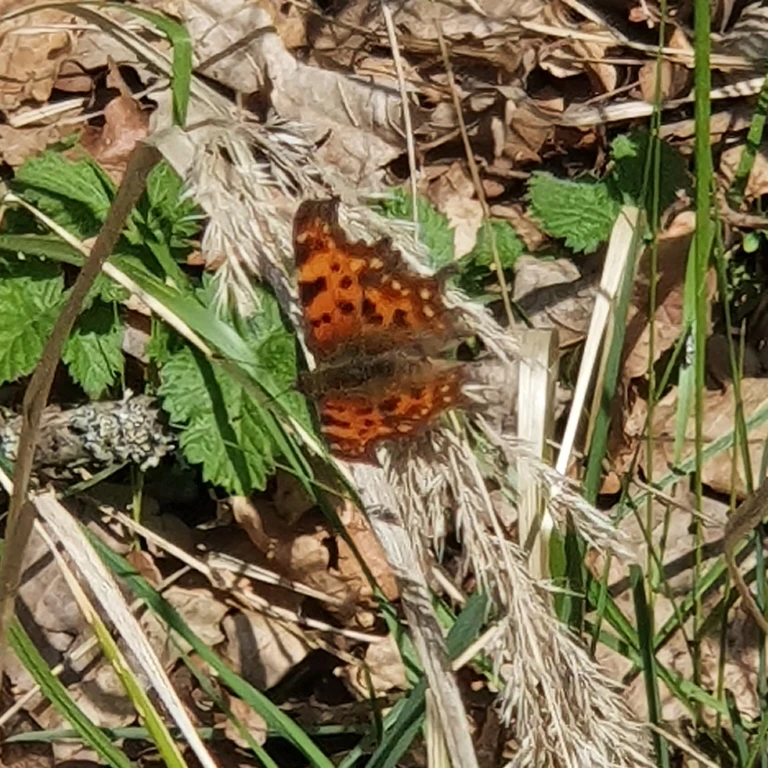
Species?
Polygonia c-album
